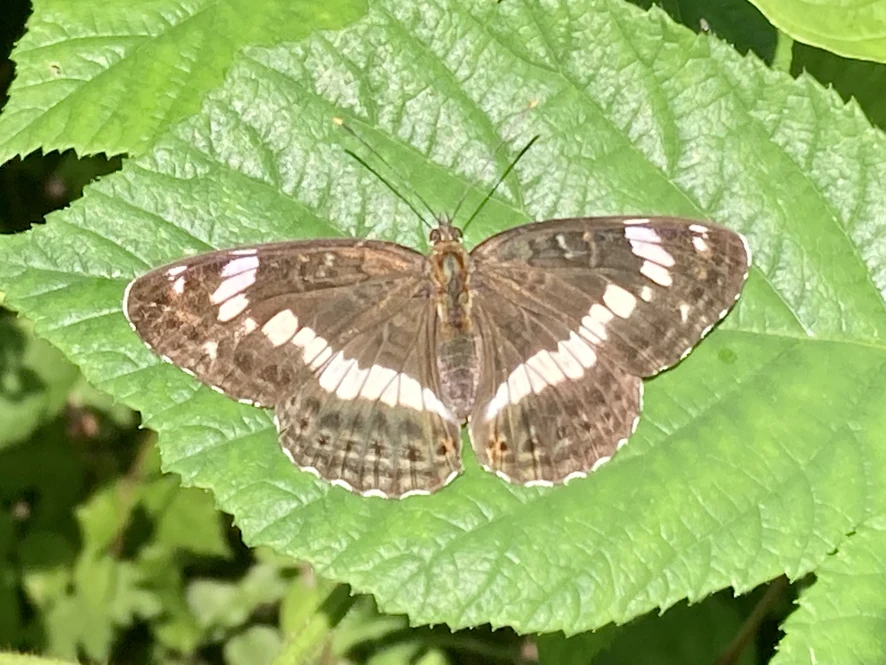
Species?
Limenitis camilla (also Ladoga camilla)
